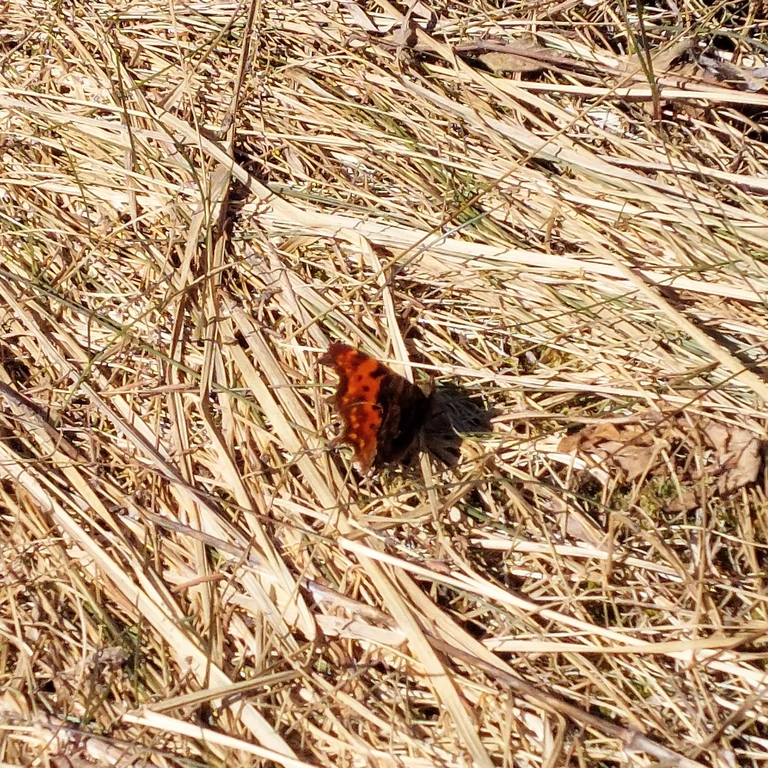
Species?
Polygonia c-album
